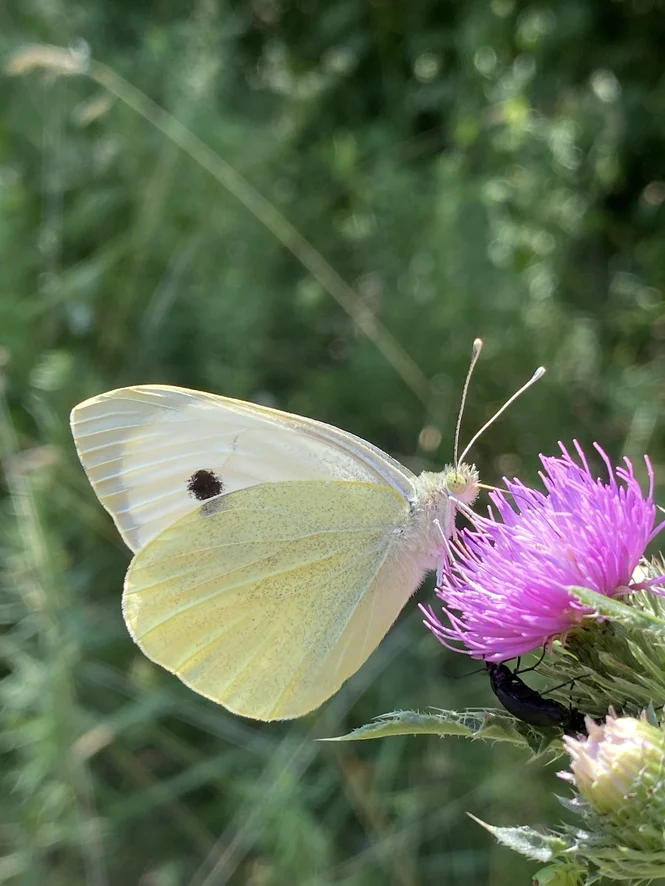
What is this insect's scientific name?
Pieris brassicae
